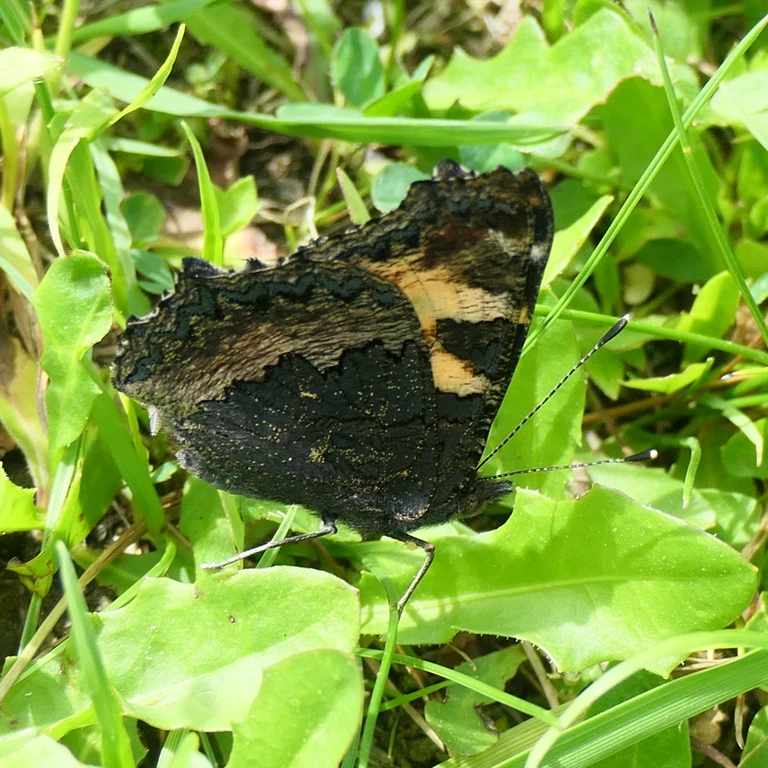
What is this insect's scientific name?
Aglais urticae
